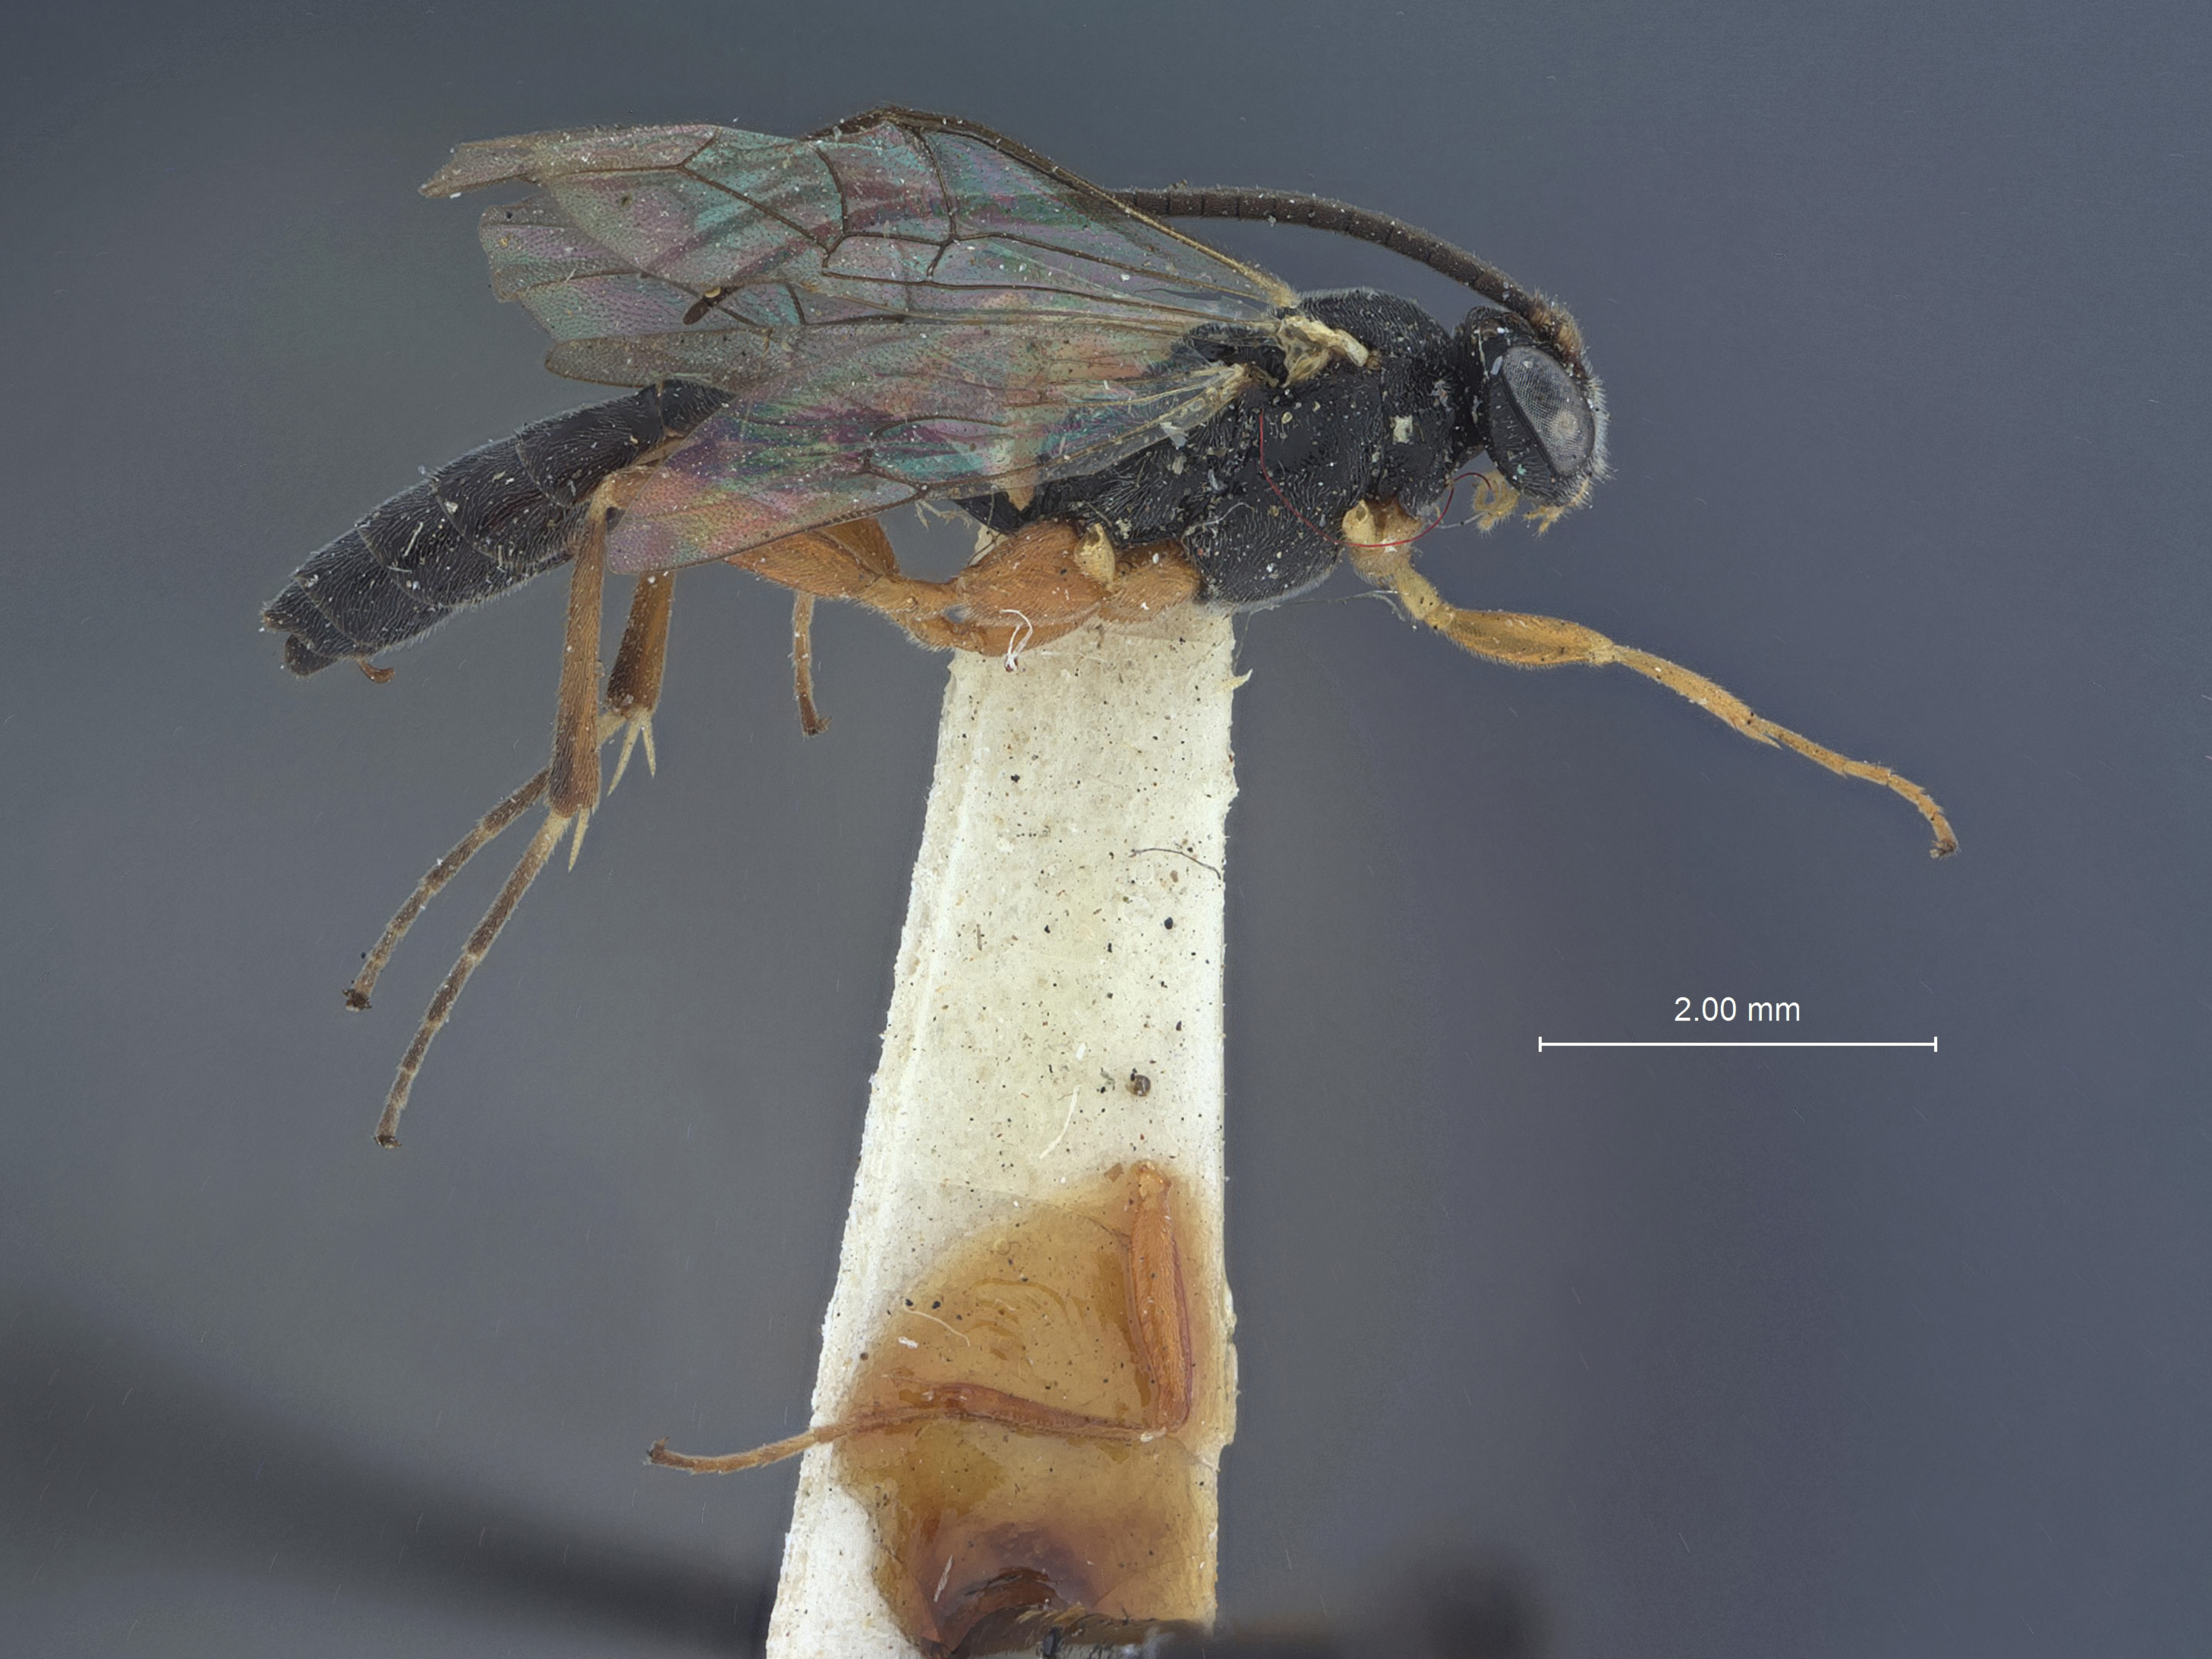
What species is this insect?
Campoplex openangorum
